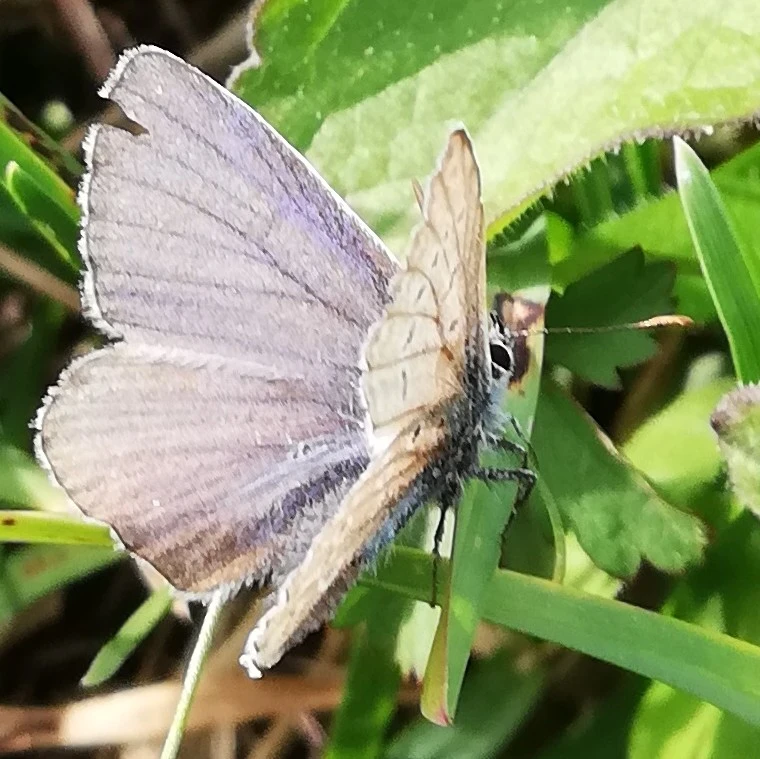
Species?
Polyommatus icarus
